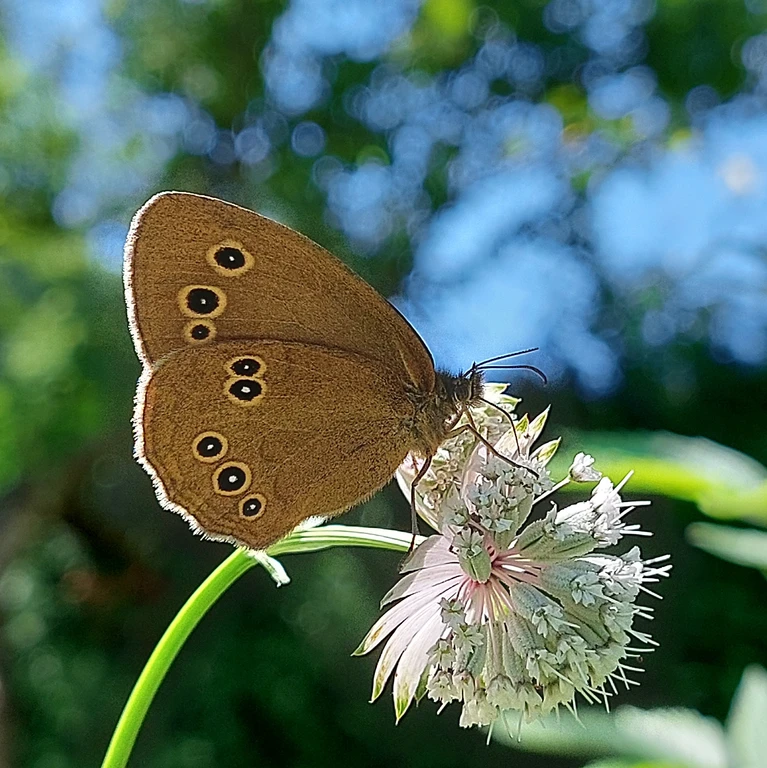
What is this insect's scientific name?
Aphantopus hyperantus
